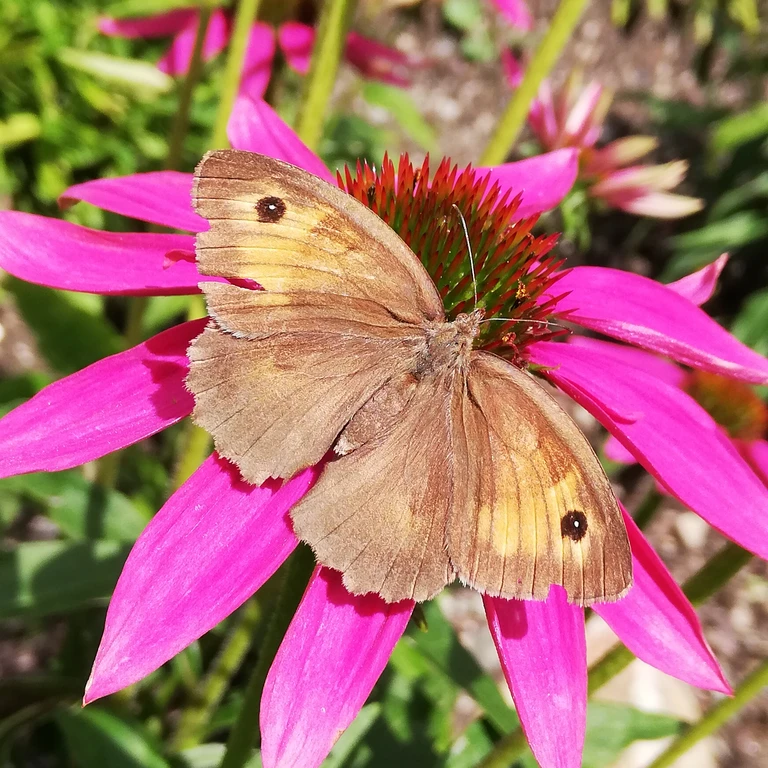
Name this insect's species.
Maniola jurtina
